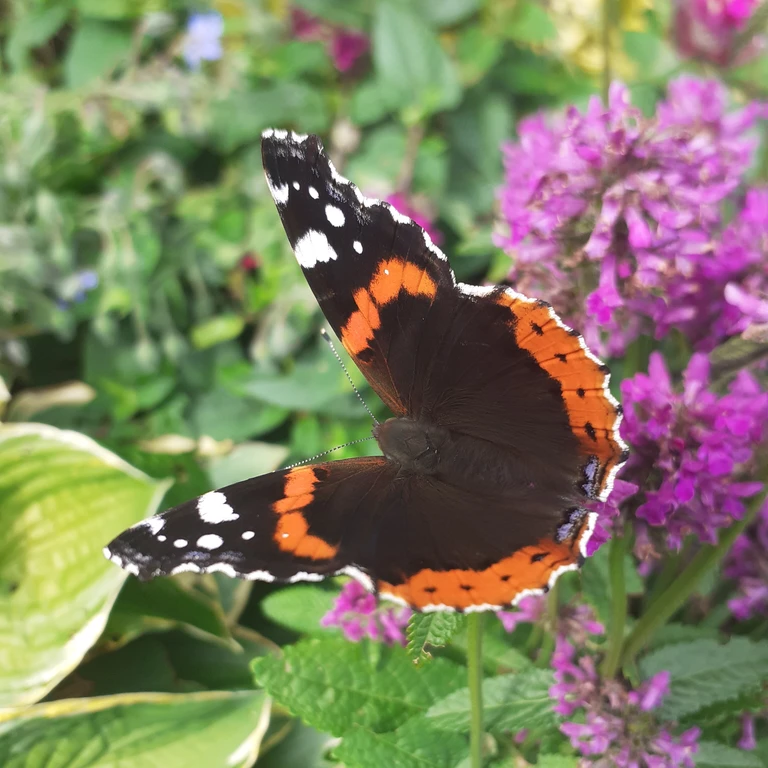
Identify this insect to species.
Vanessa atalanta
